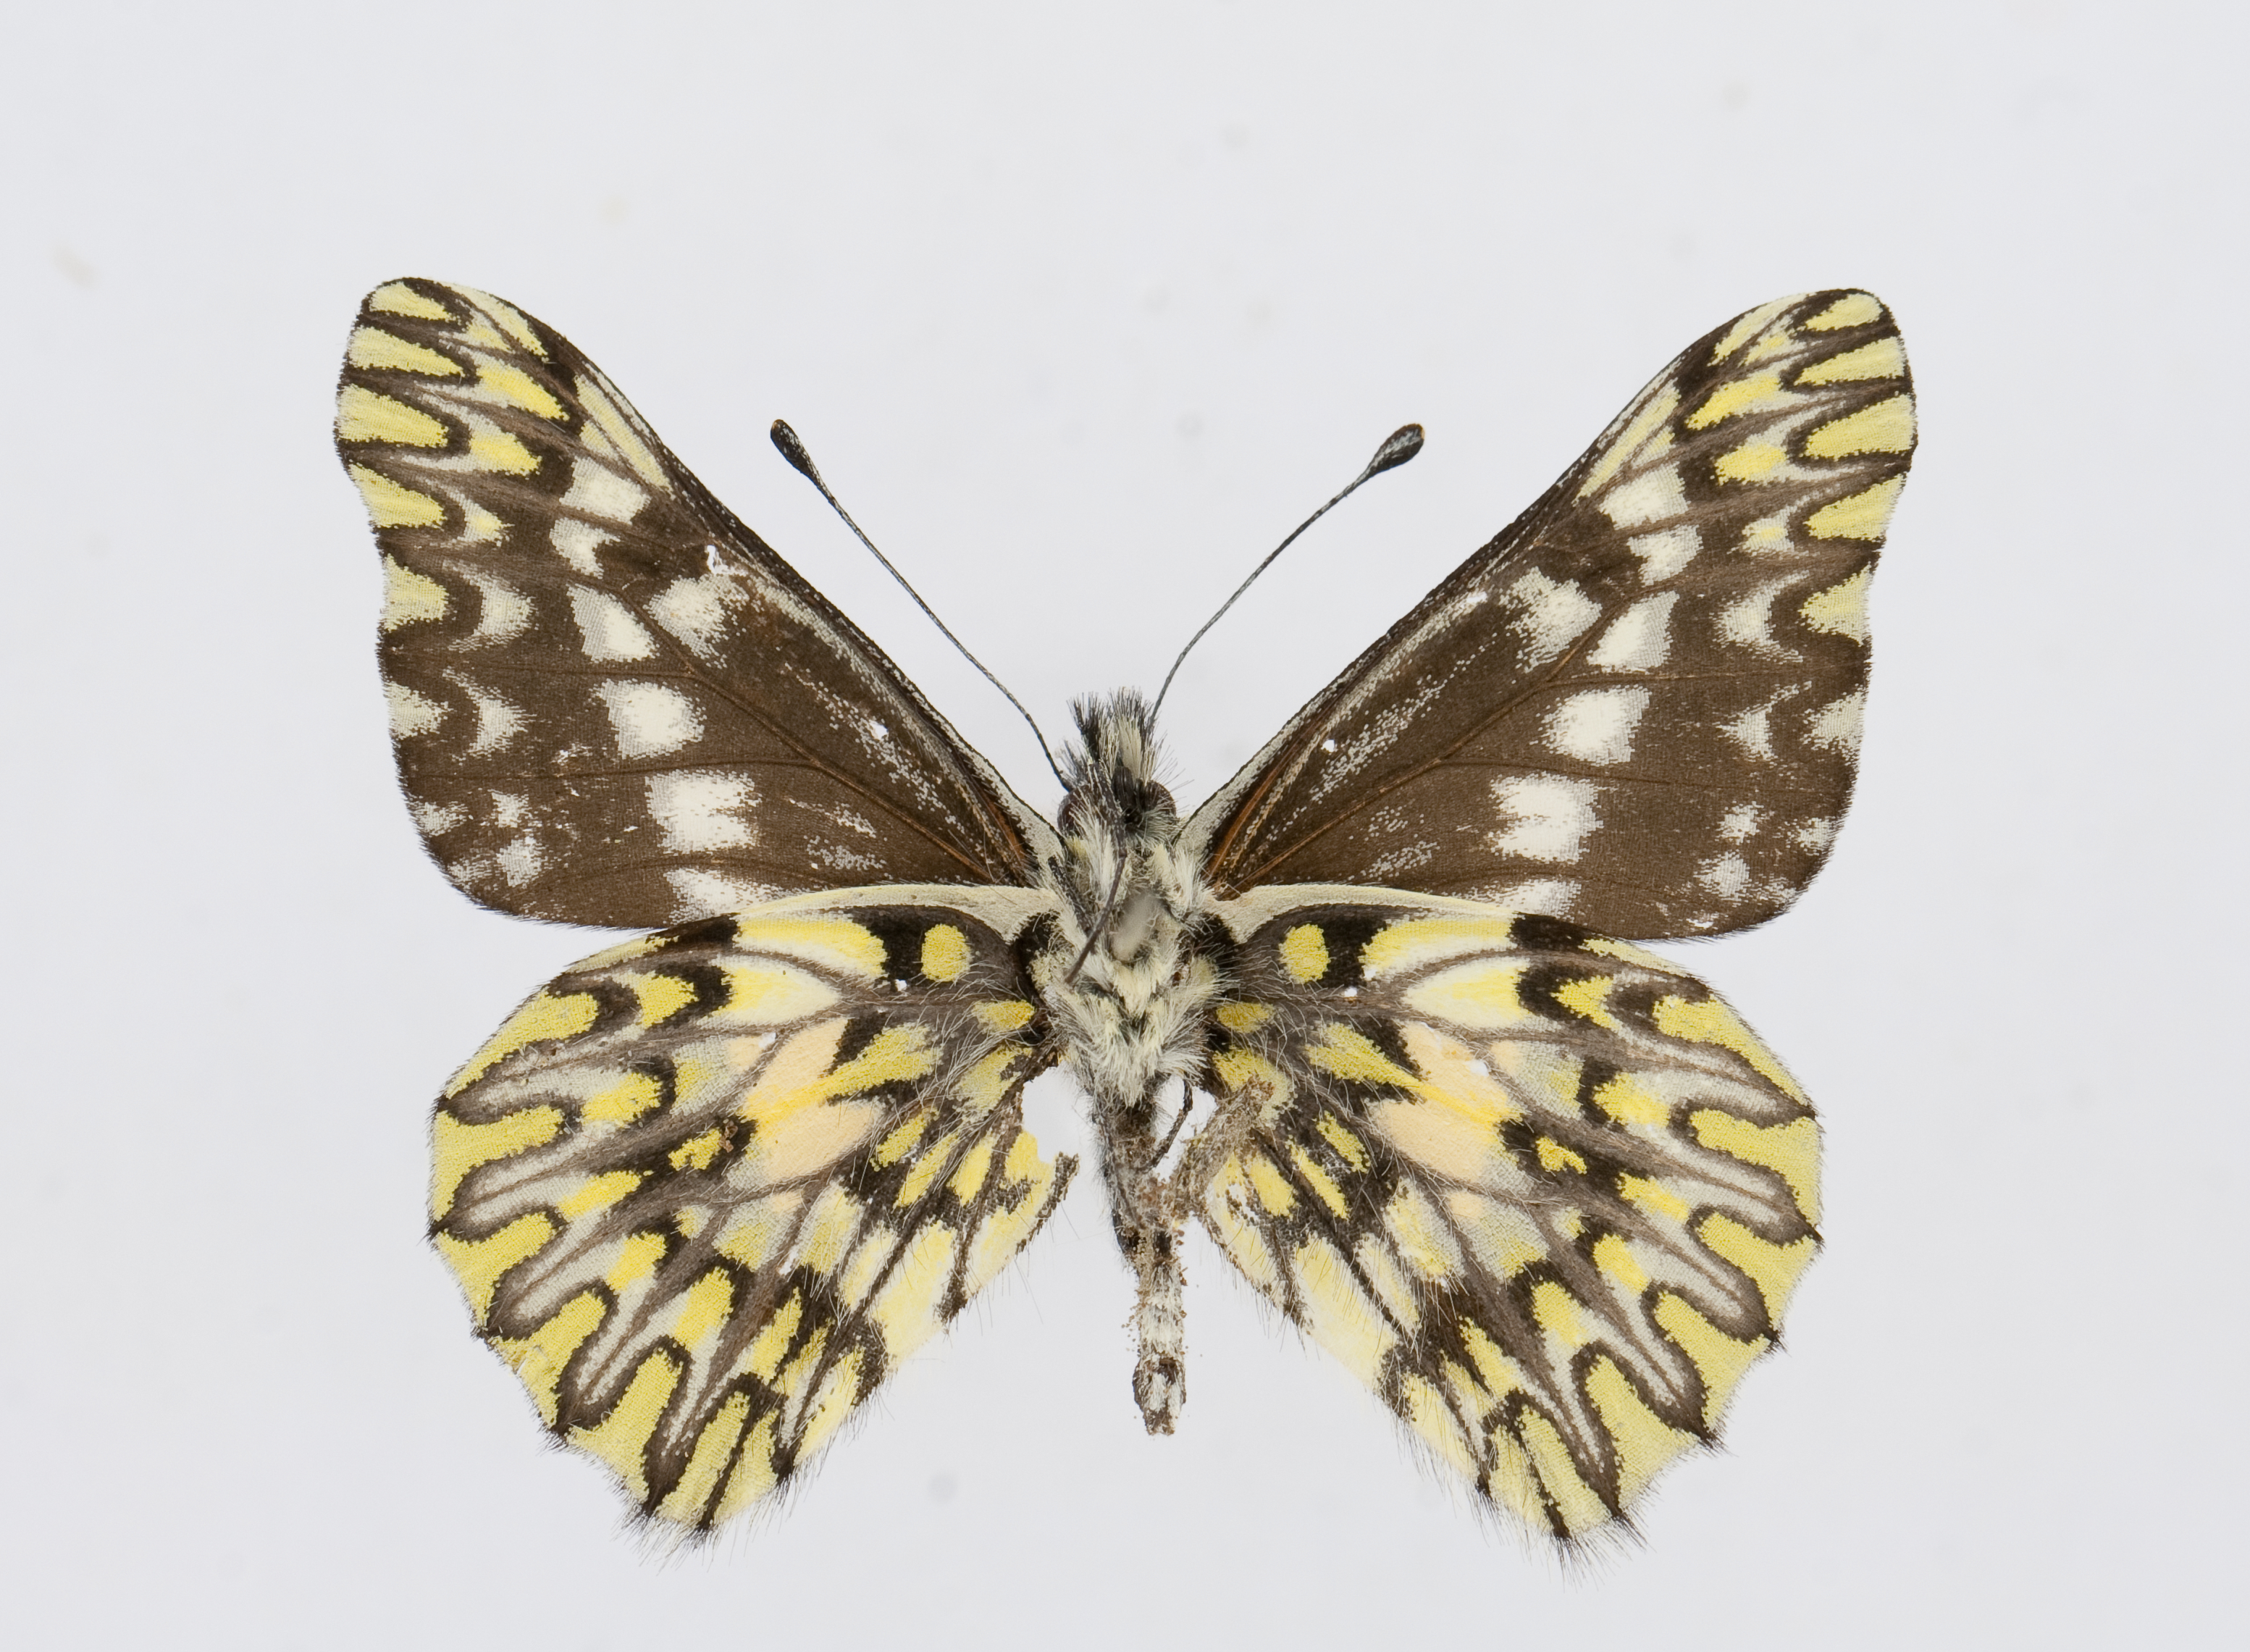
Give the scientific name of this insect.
Catasticta chrysolopha
